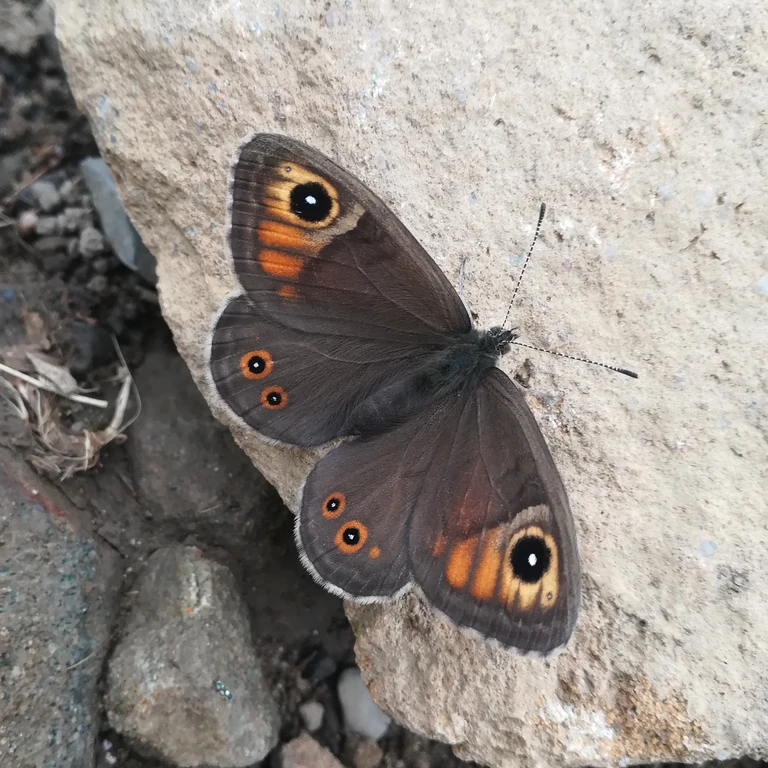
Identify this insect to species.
Lasiommata maera (also Pararge maera)
